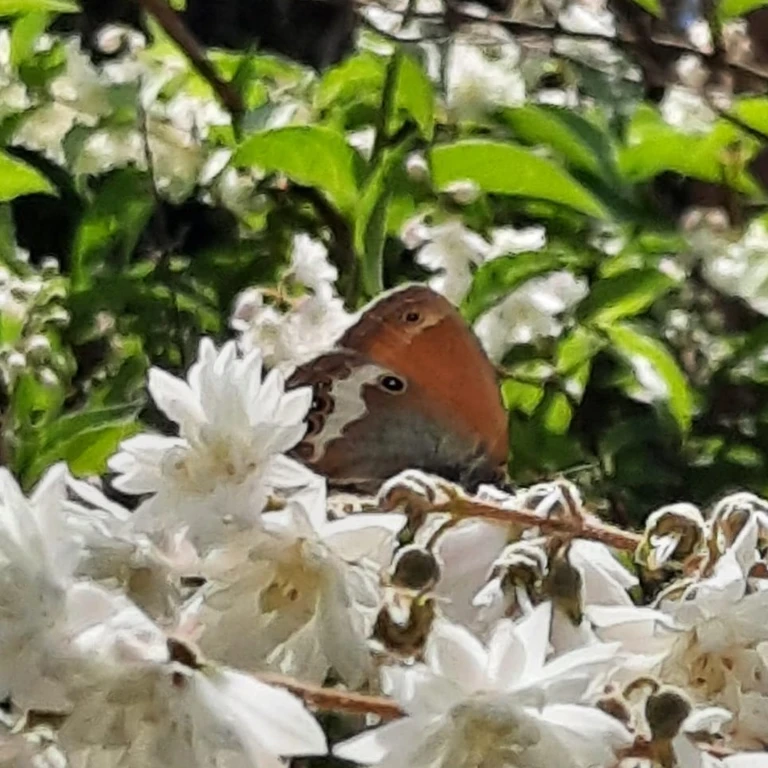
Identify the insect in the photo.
Coenonympha arcania
